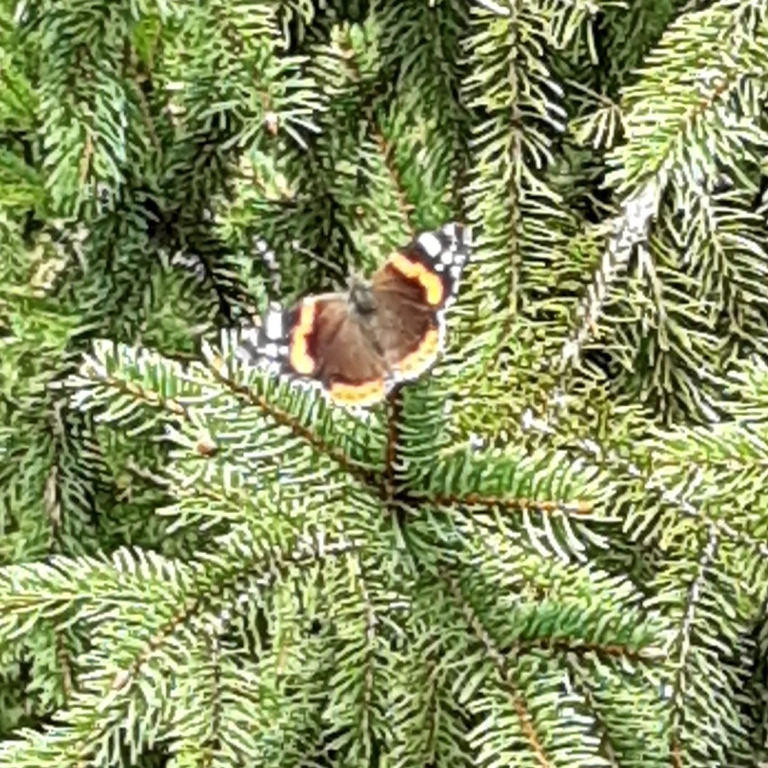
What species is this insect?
Vanessa atalanta
